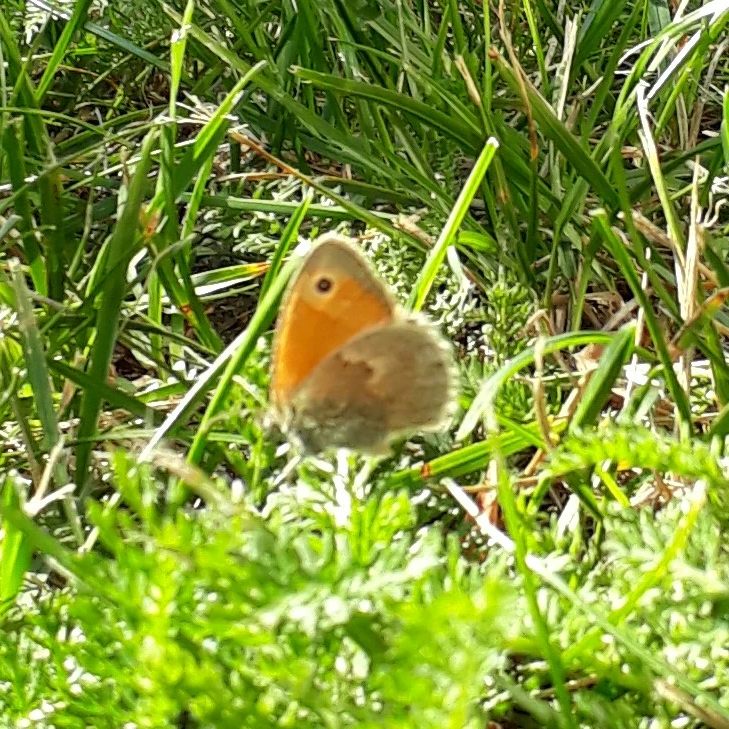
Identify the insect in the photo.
Coenonympha pamphilus
